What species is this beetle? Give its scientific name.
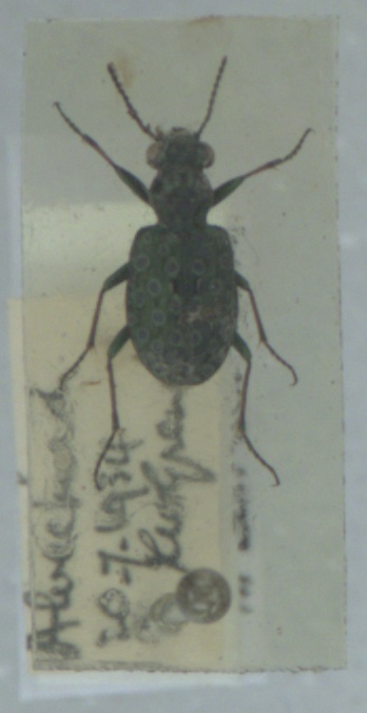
Elaphrus riparius
